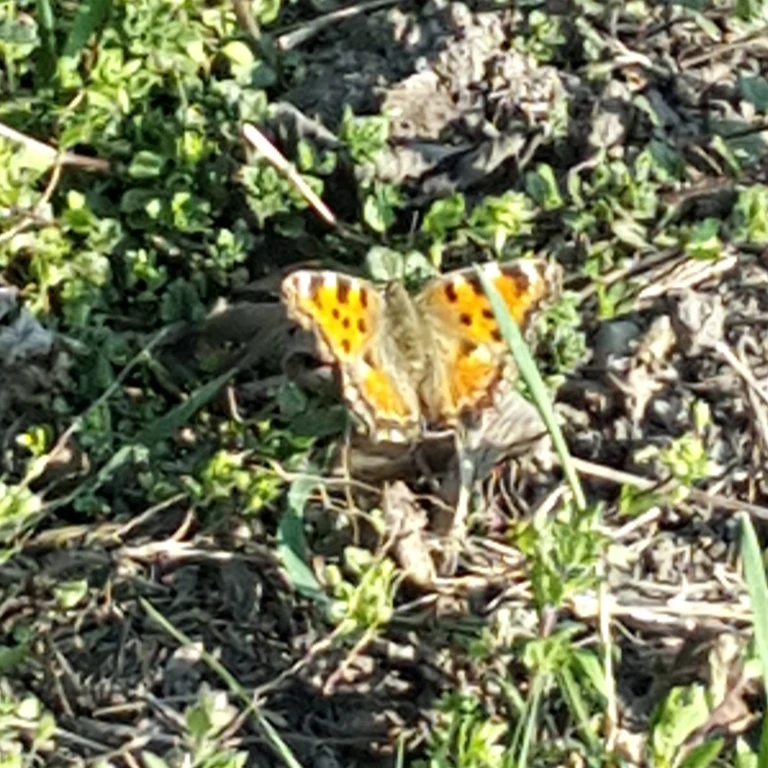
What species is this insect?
Nymphalis polychloros
